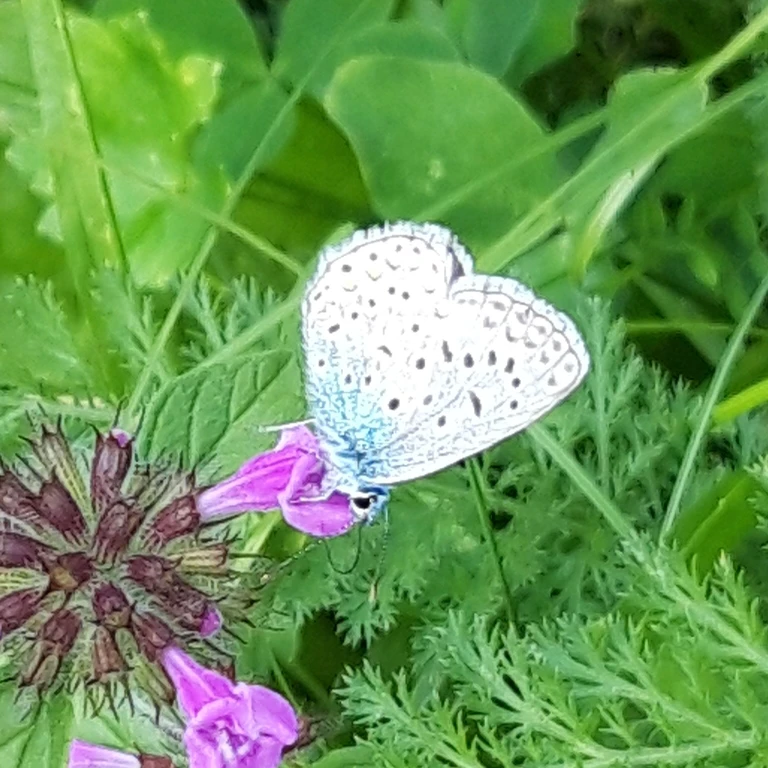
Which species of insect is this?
Polyommatus icarus
